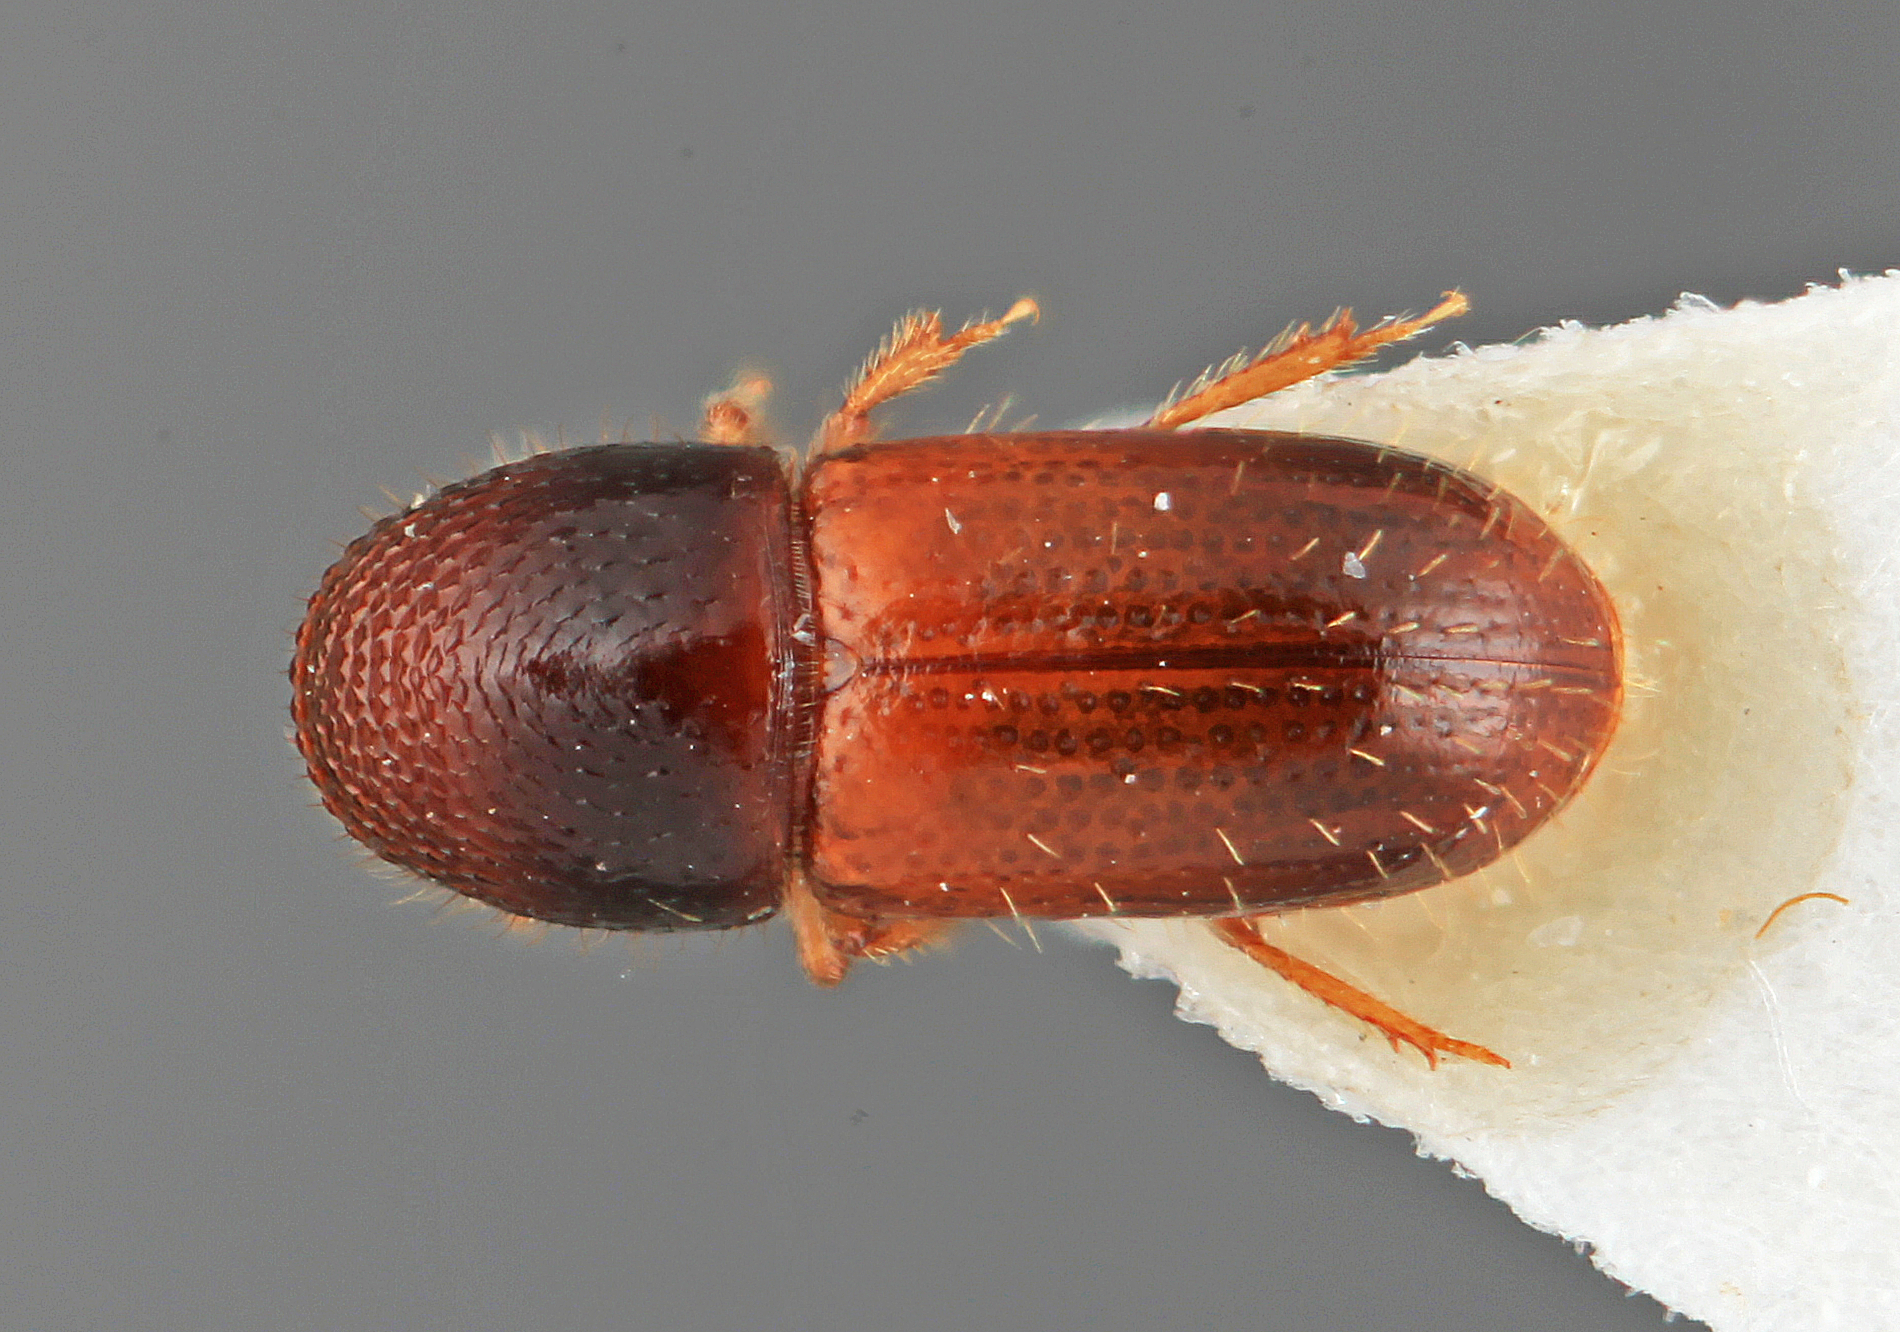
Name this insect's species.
Araptus varius
